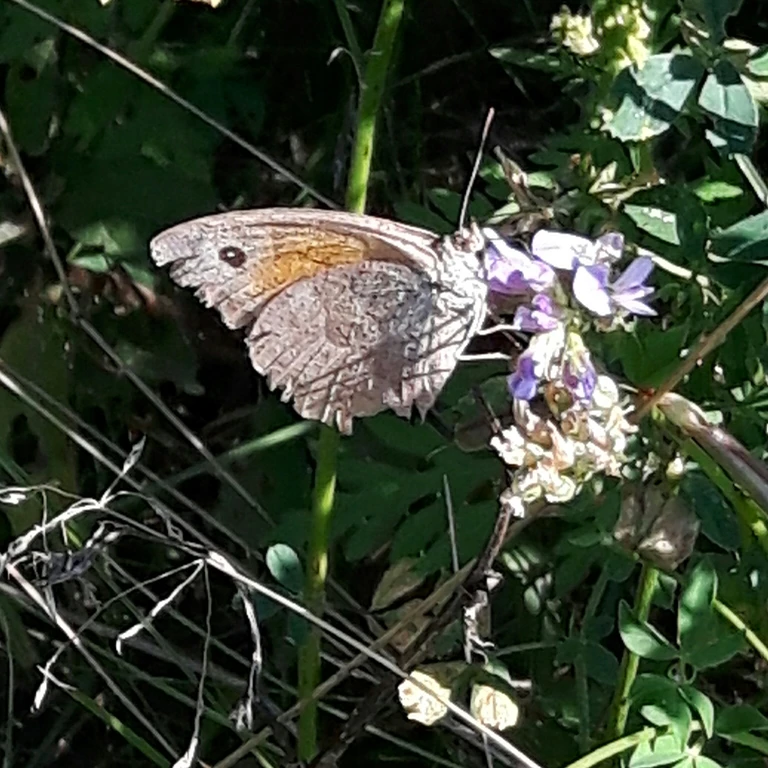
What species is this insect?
Maniola jurtina
